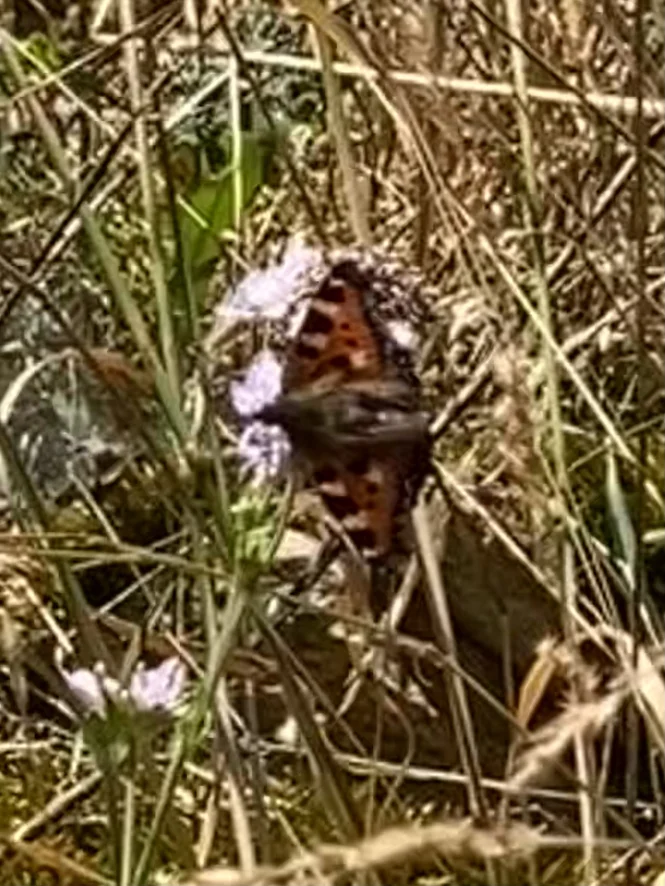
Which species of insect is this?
Aglais urticae
